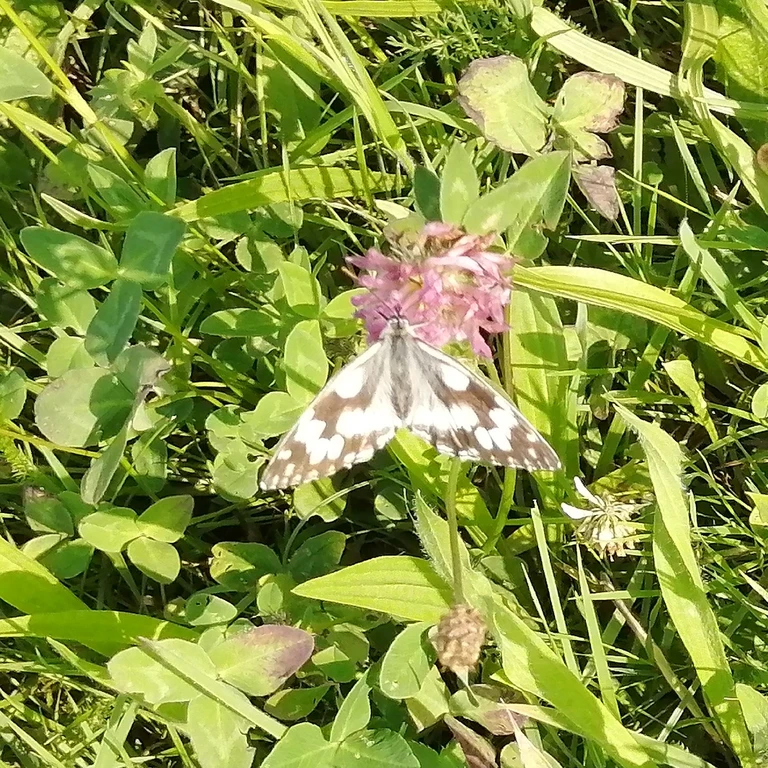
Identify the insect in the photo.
Melanargia galathea
